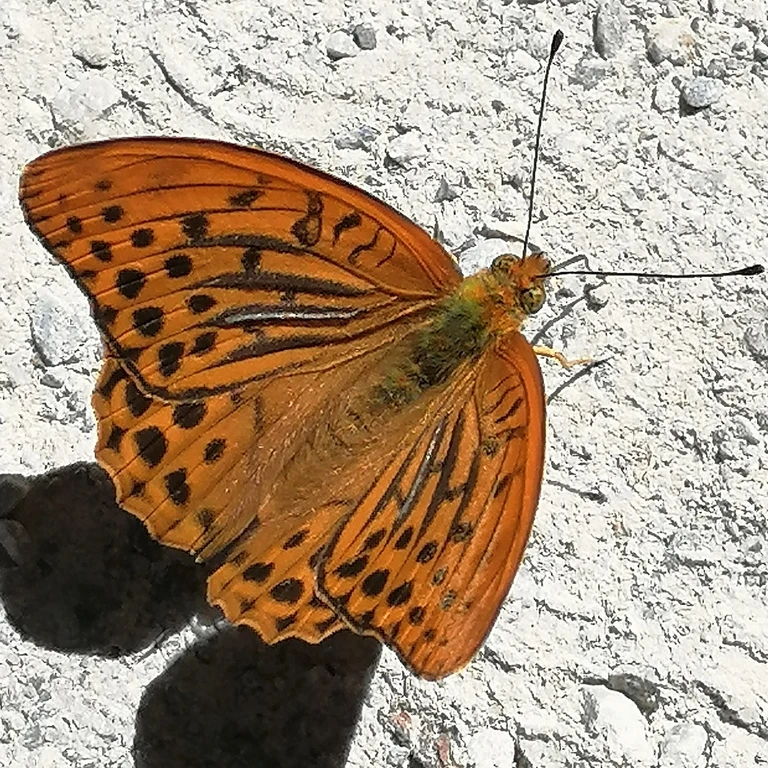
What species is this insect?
Argynnis paphia
